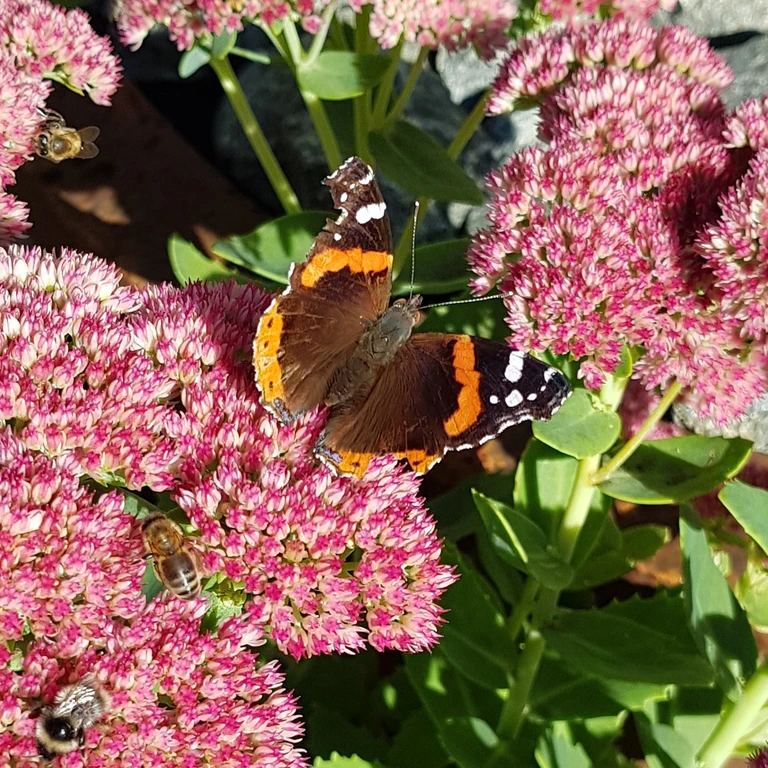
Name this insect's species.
Vanessa atalanta
